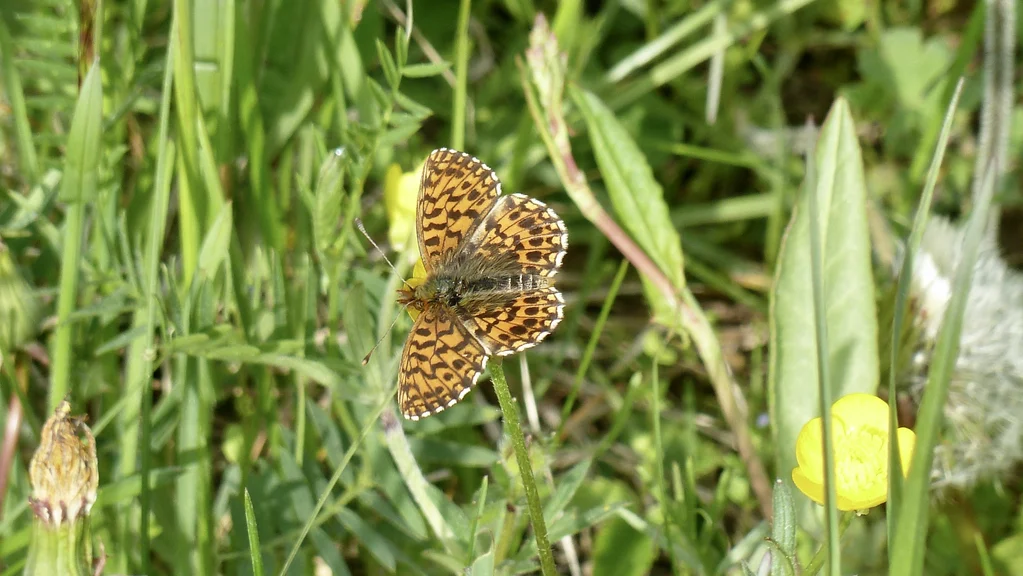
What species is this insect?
Boloria dia
